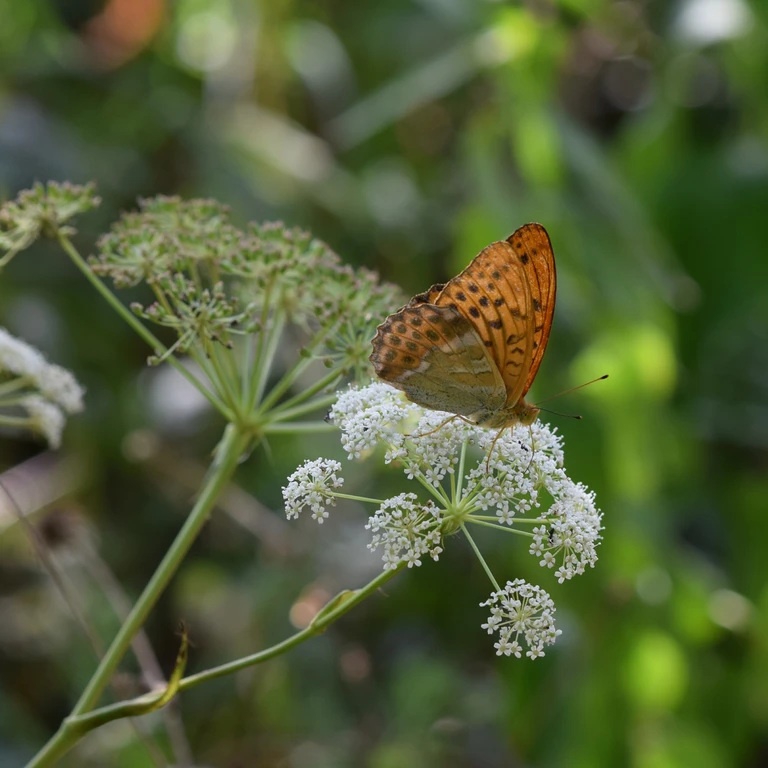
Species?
Argynnis paphia
